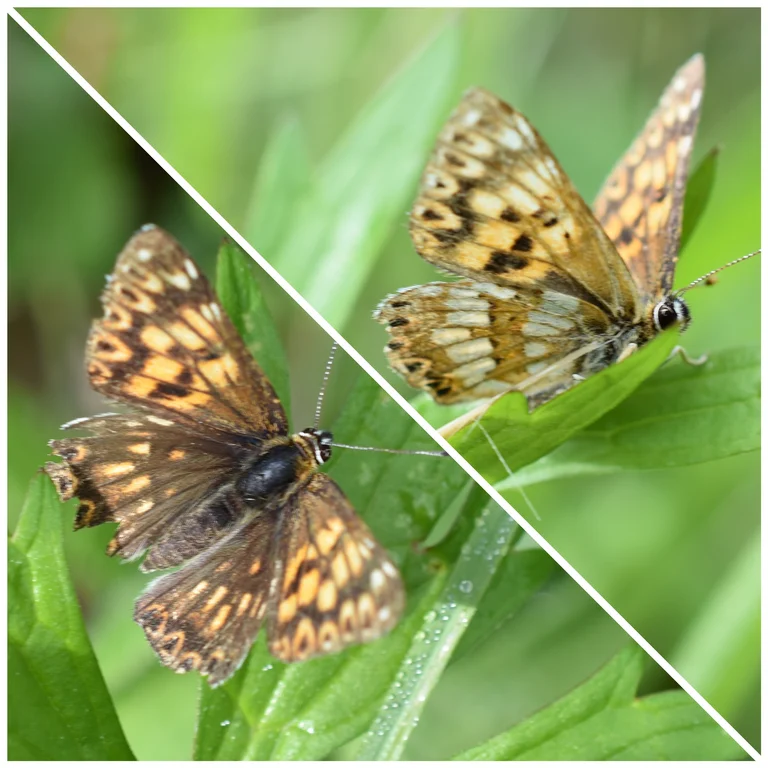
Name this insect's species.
Hamearis lucina
